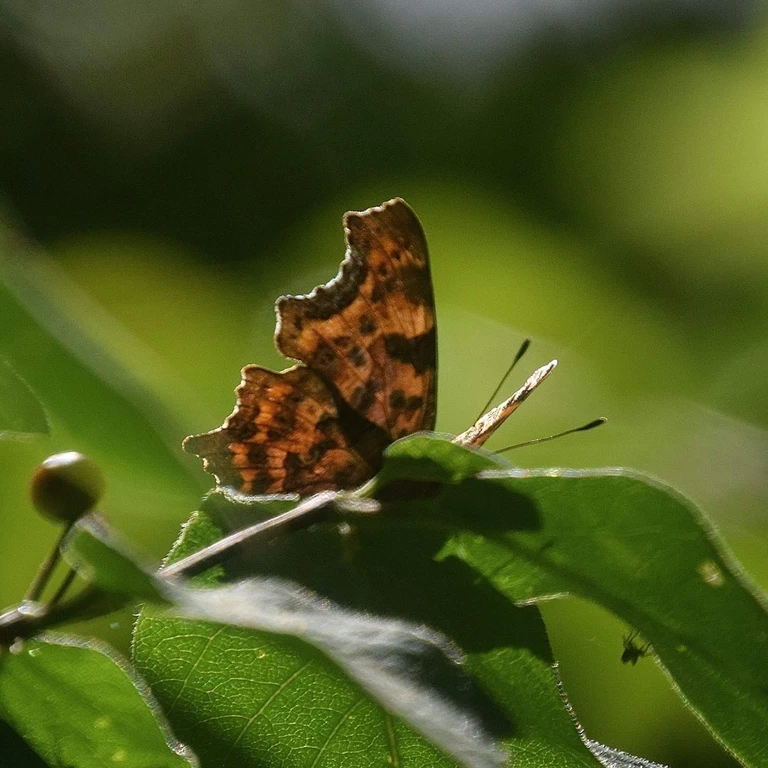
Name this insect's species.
Polygonia c-album
